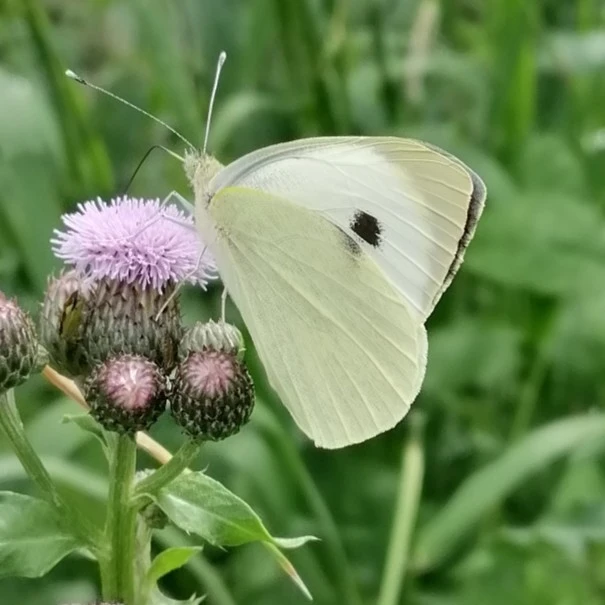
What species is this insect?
Pieris brassicae
